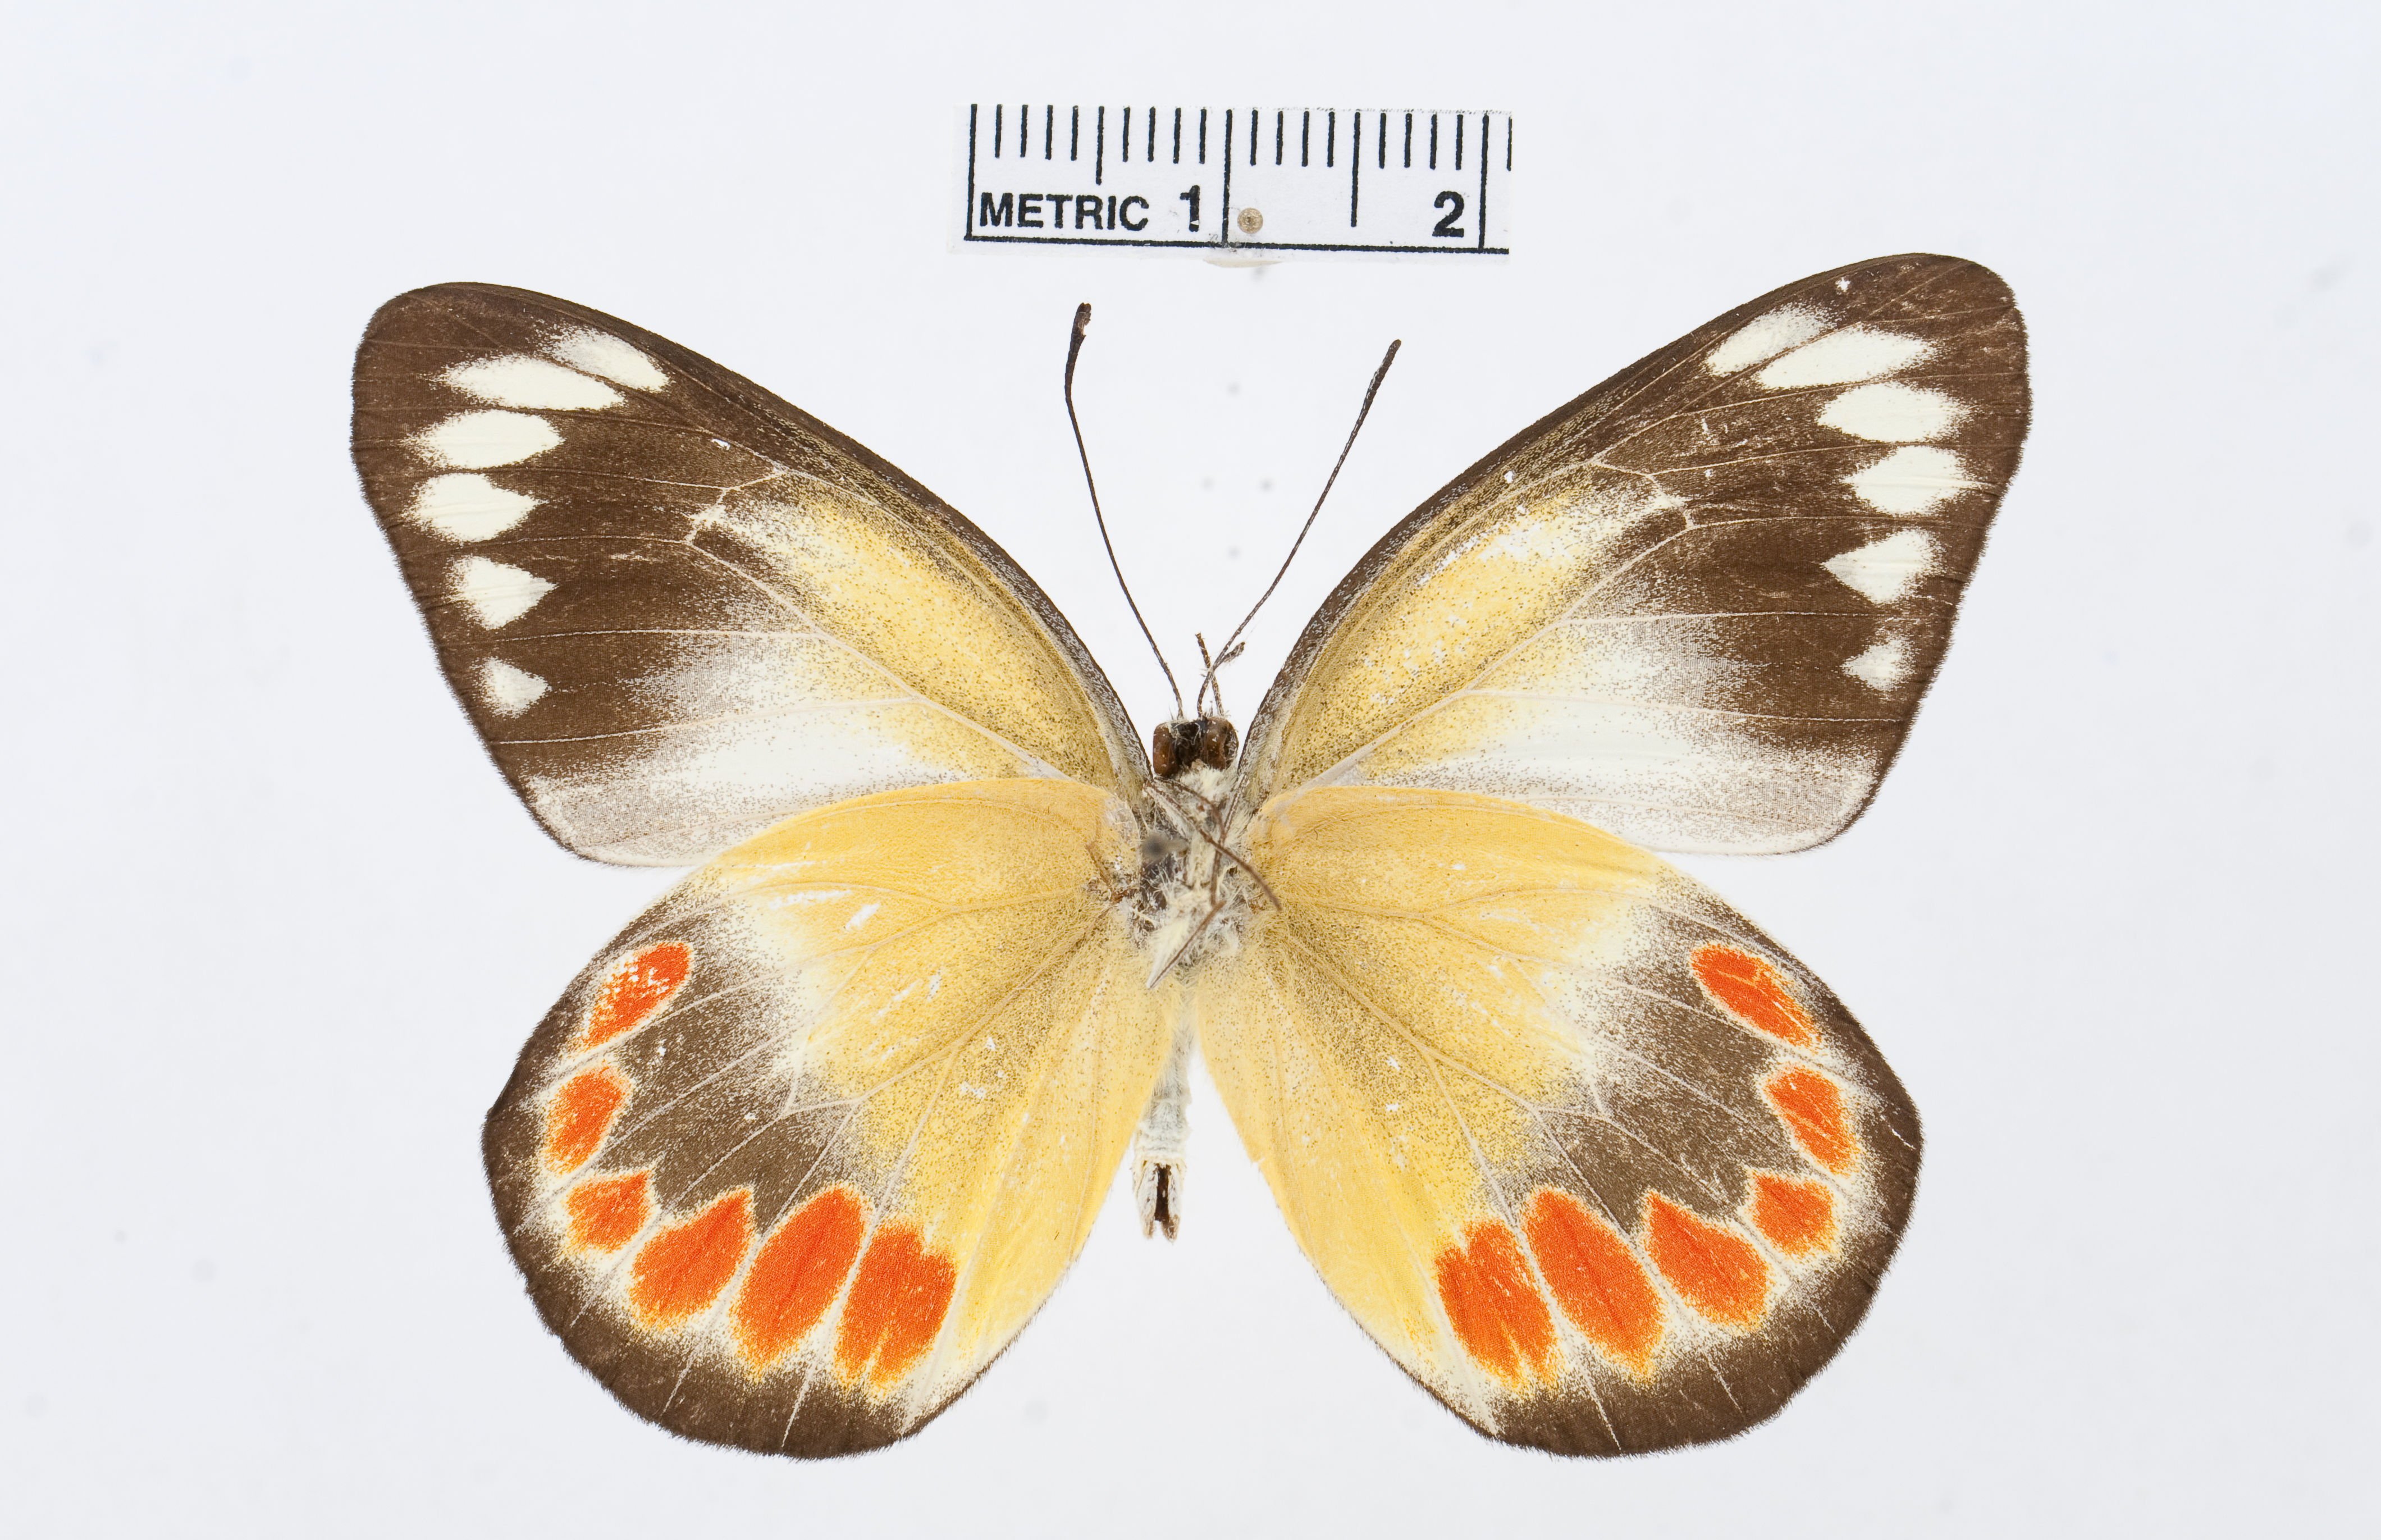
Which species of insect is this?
Delias schoenbergi
